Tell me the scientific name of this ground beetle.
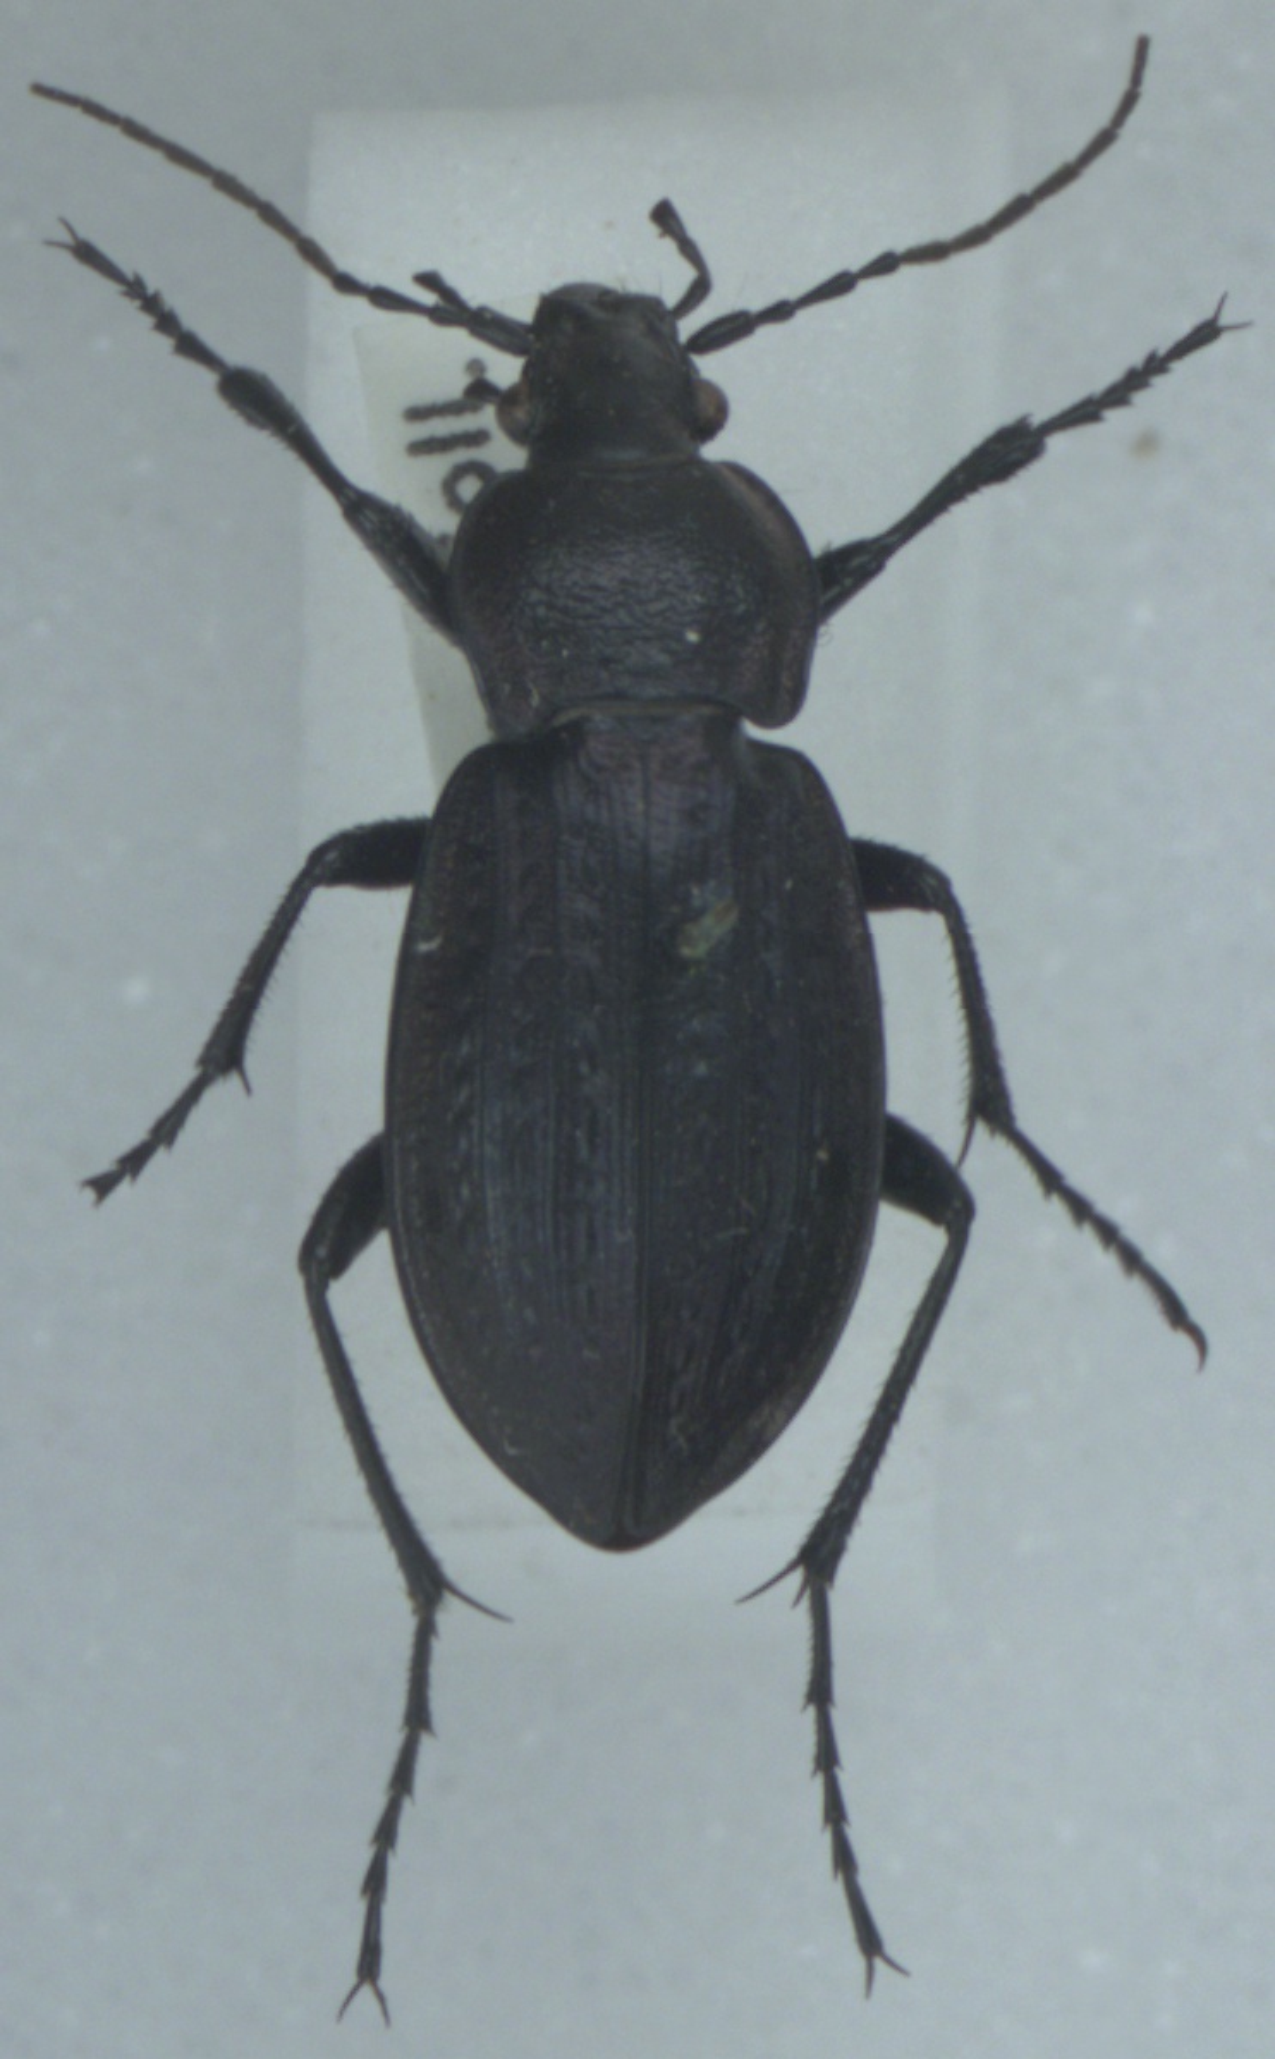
Carabus arvensis
